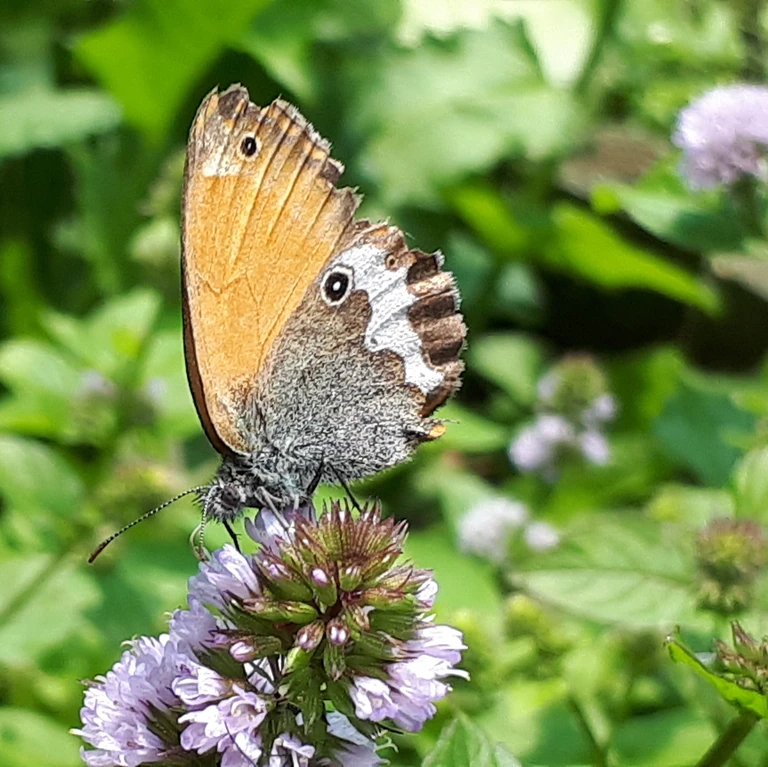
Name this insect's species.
Coenonympha arcania
